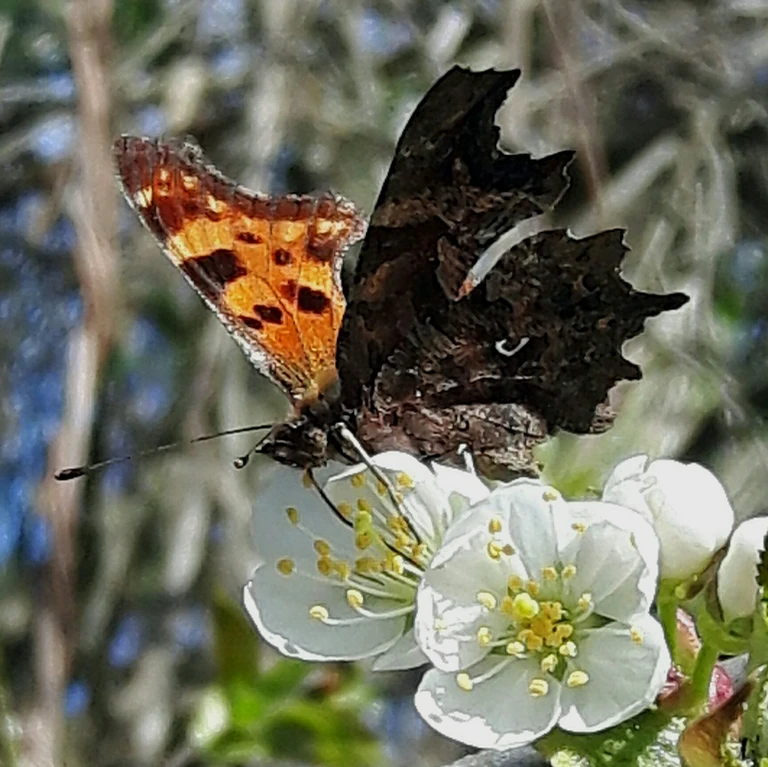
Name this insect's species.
Polygonia c-album
